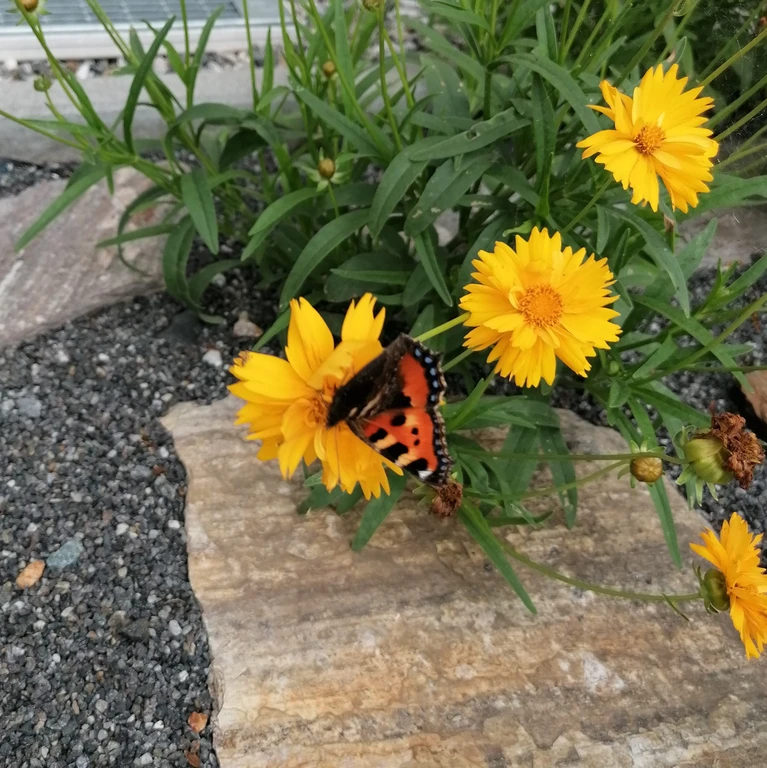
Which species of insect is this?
Aglais urticae
